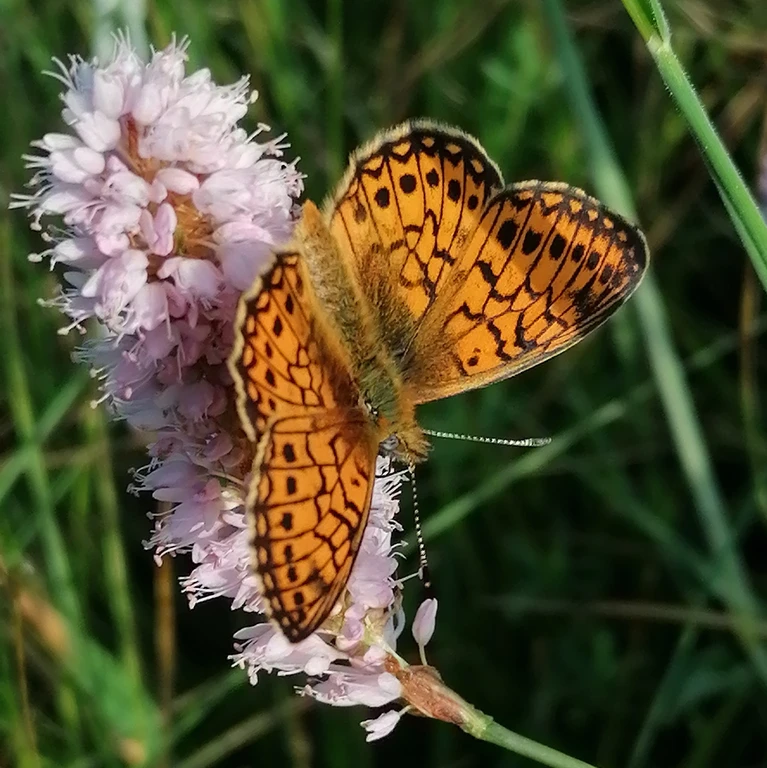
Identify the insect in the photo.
Boloria eunomia
